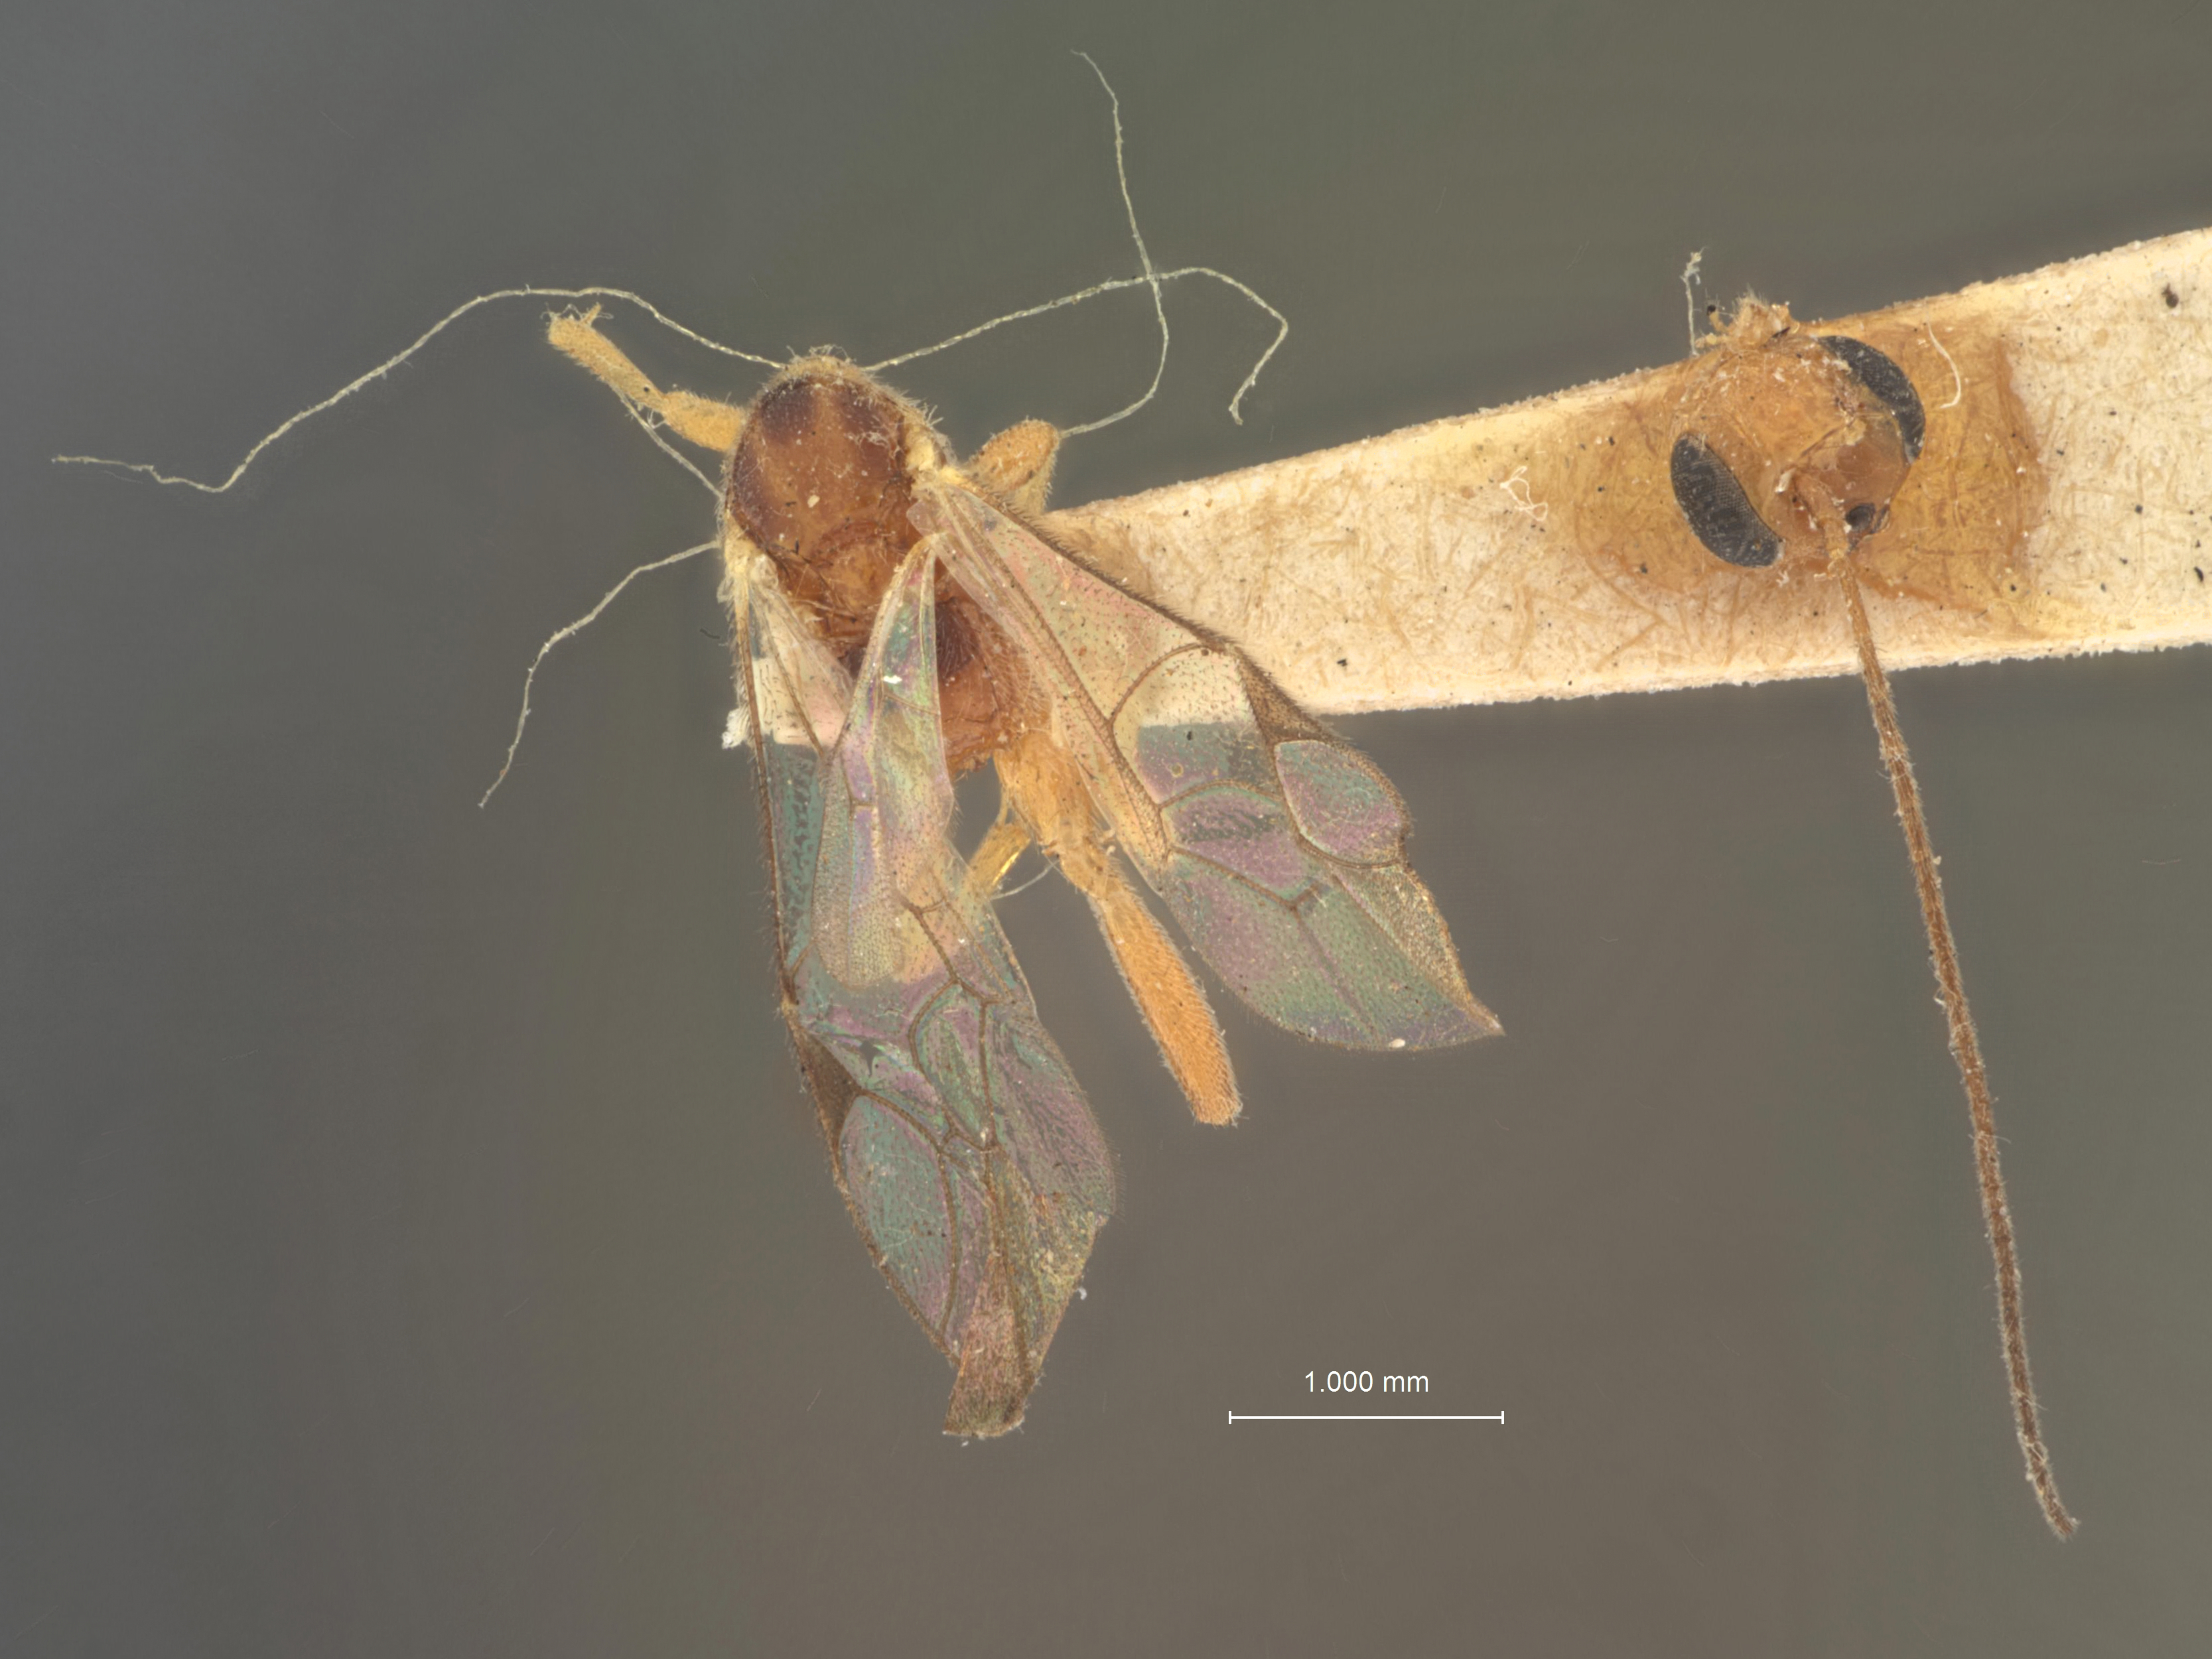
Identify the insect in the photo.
Stictopisthus floridanus
